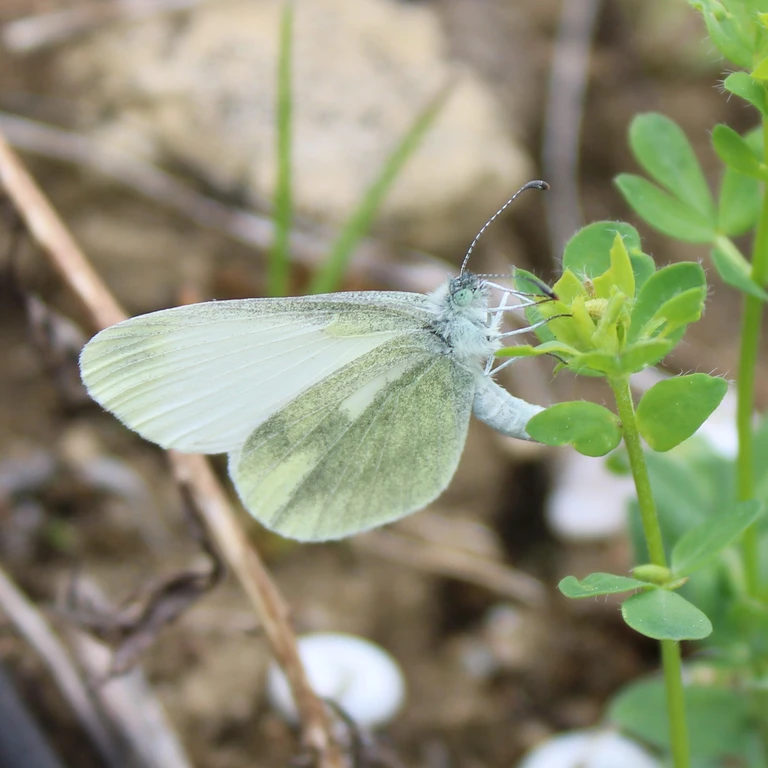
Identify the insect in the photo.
Leptidea sinapis/juvernica
